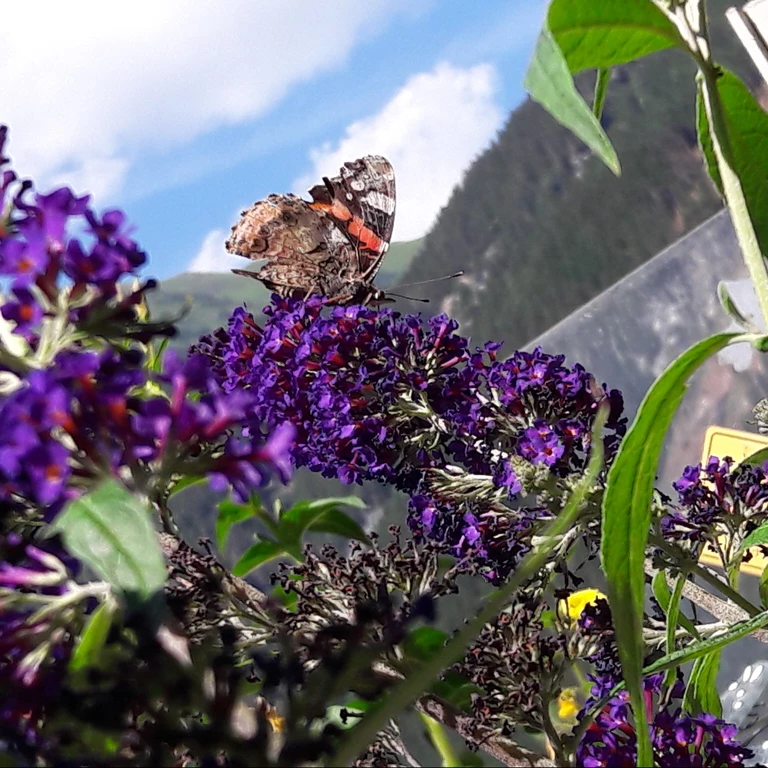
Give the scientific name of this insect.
Vanessa atalanta
